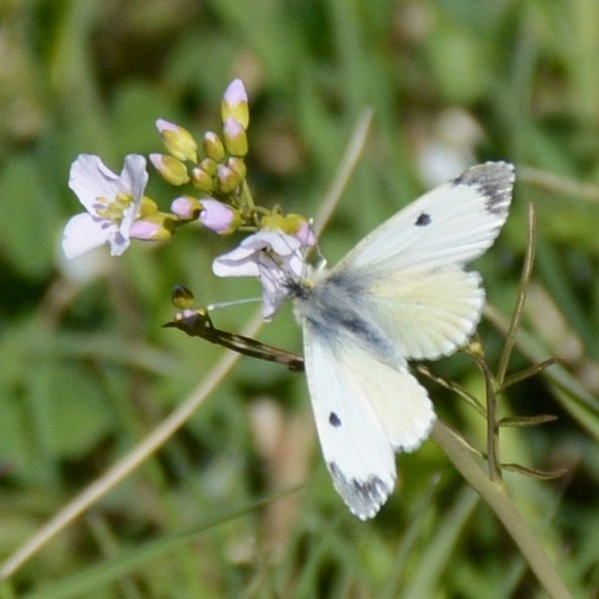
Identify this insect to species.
Anthocharis cardamines
